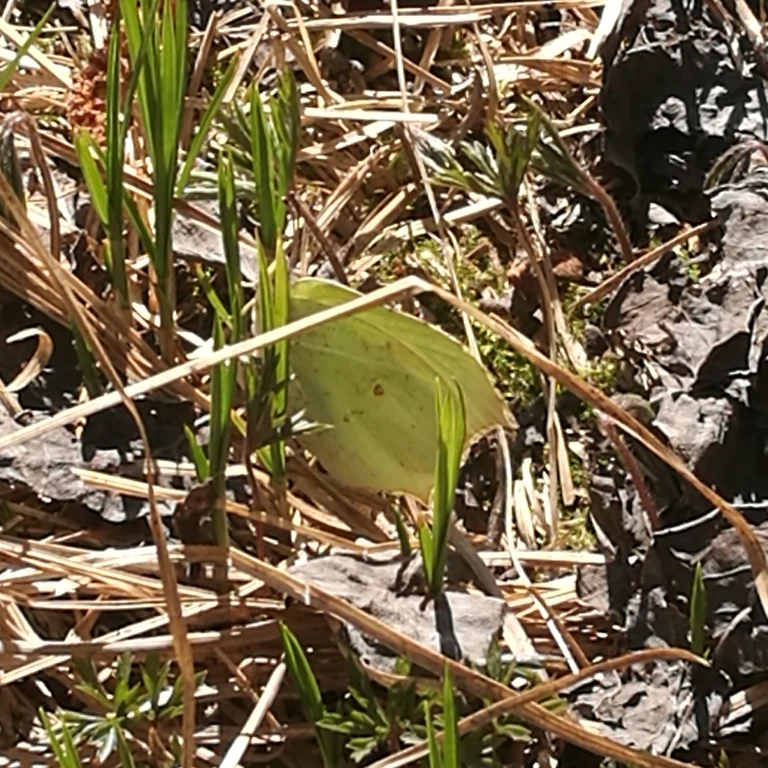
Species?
Gonepteryx rhamni
